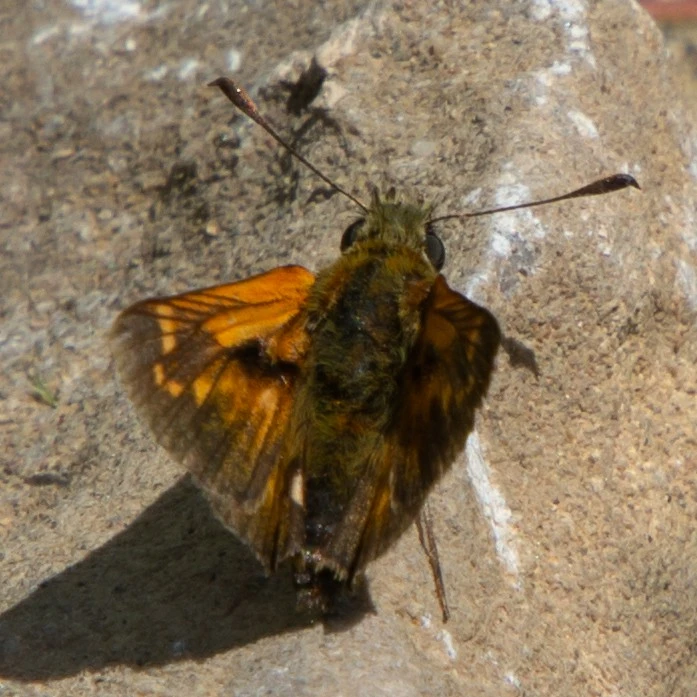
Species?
Ochlodes sylvanus (also Ochlodes venata)
